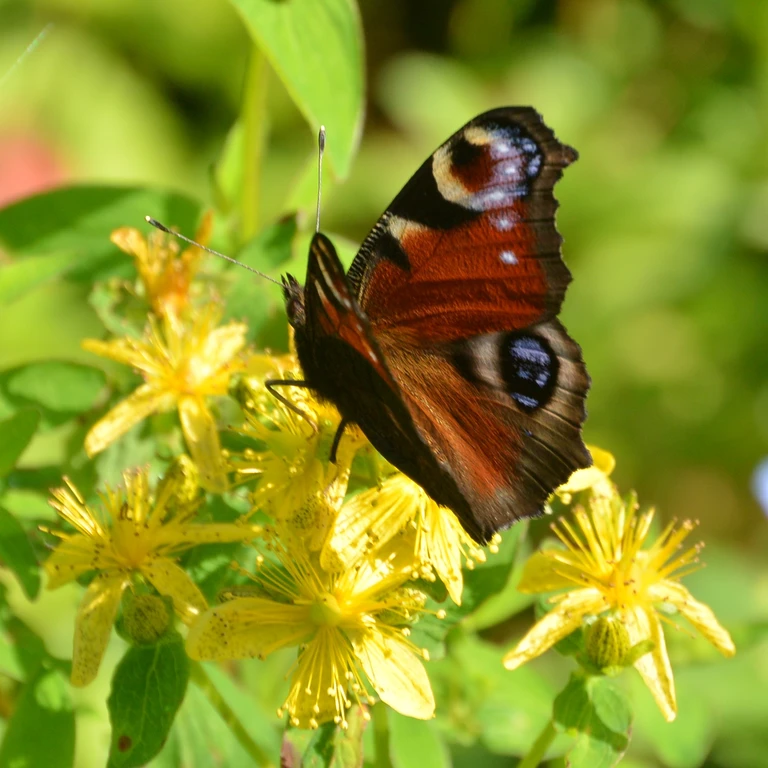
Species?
Aglais io
